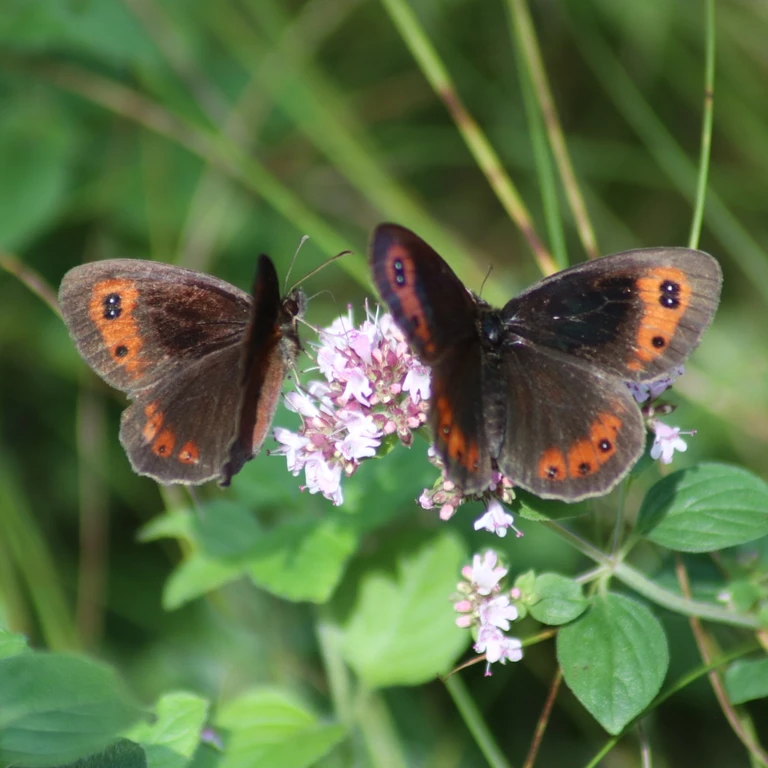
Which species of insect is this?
Erebia aethiops
